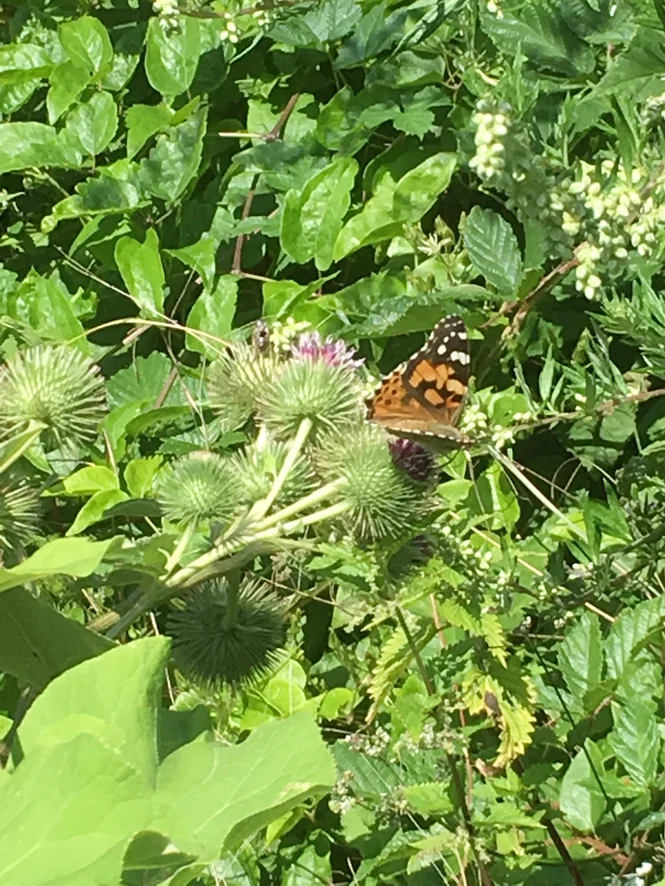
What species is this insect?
Vanessa cardui
